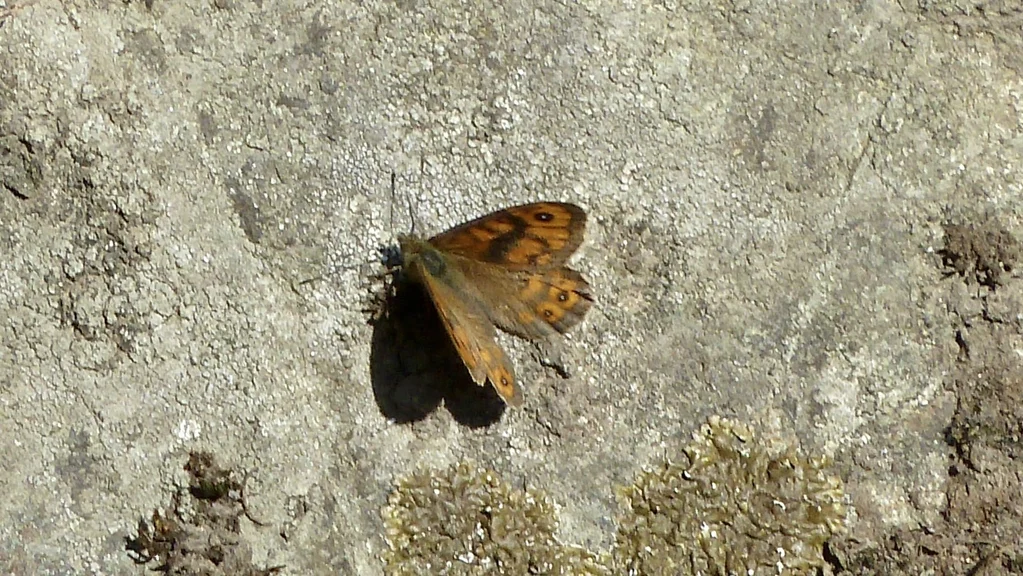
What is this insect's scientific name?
Lasiommata megera (also Pararge megera)
